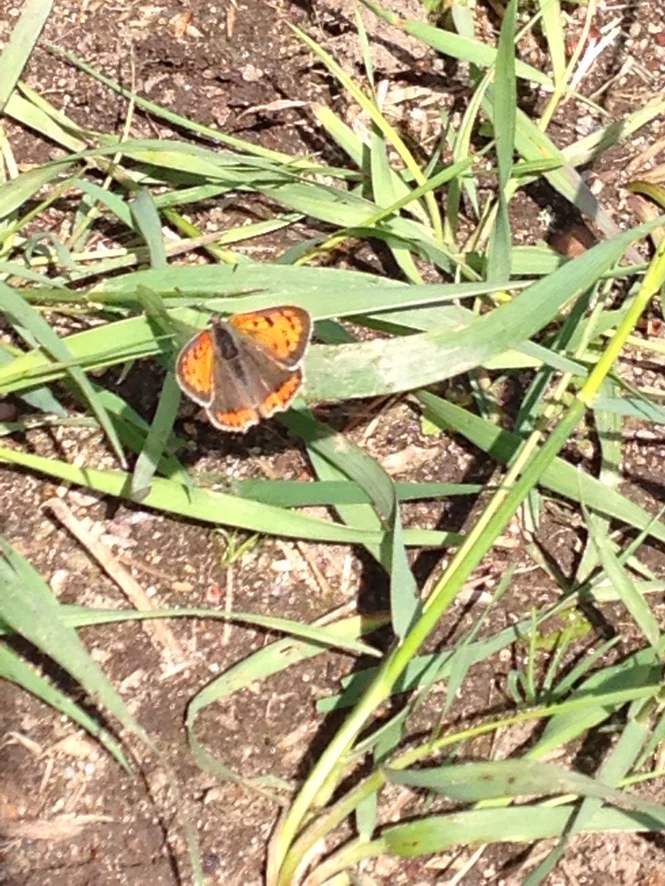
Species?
Lycaena phlaeas
